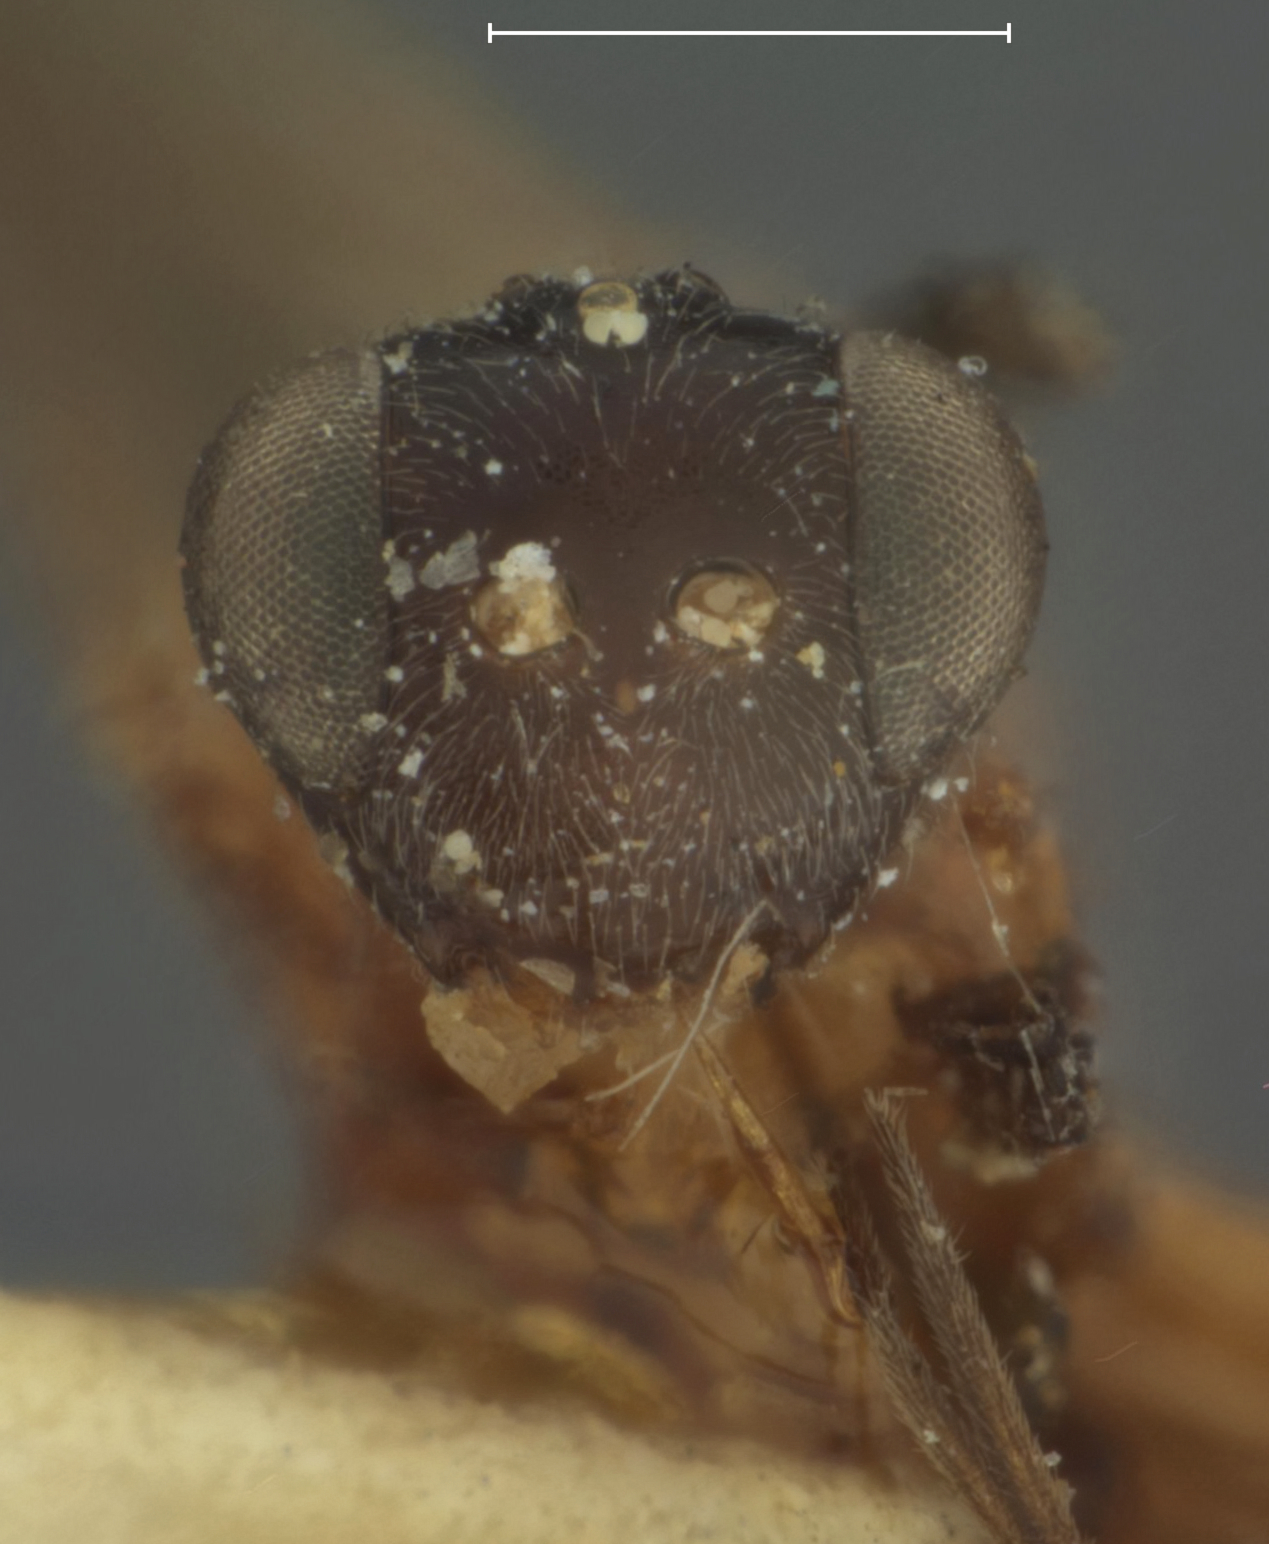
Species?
Hemiteles nigriceps
